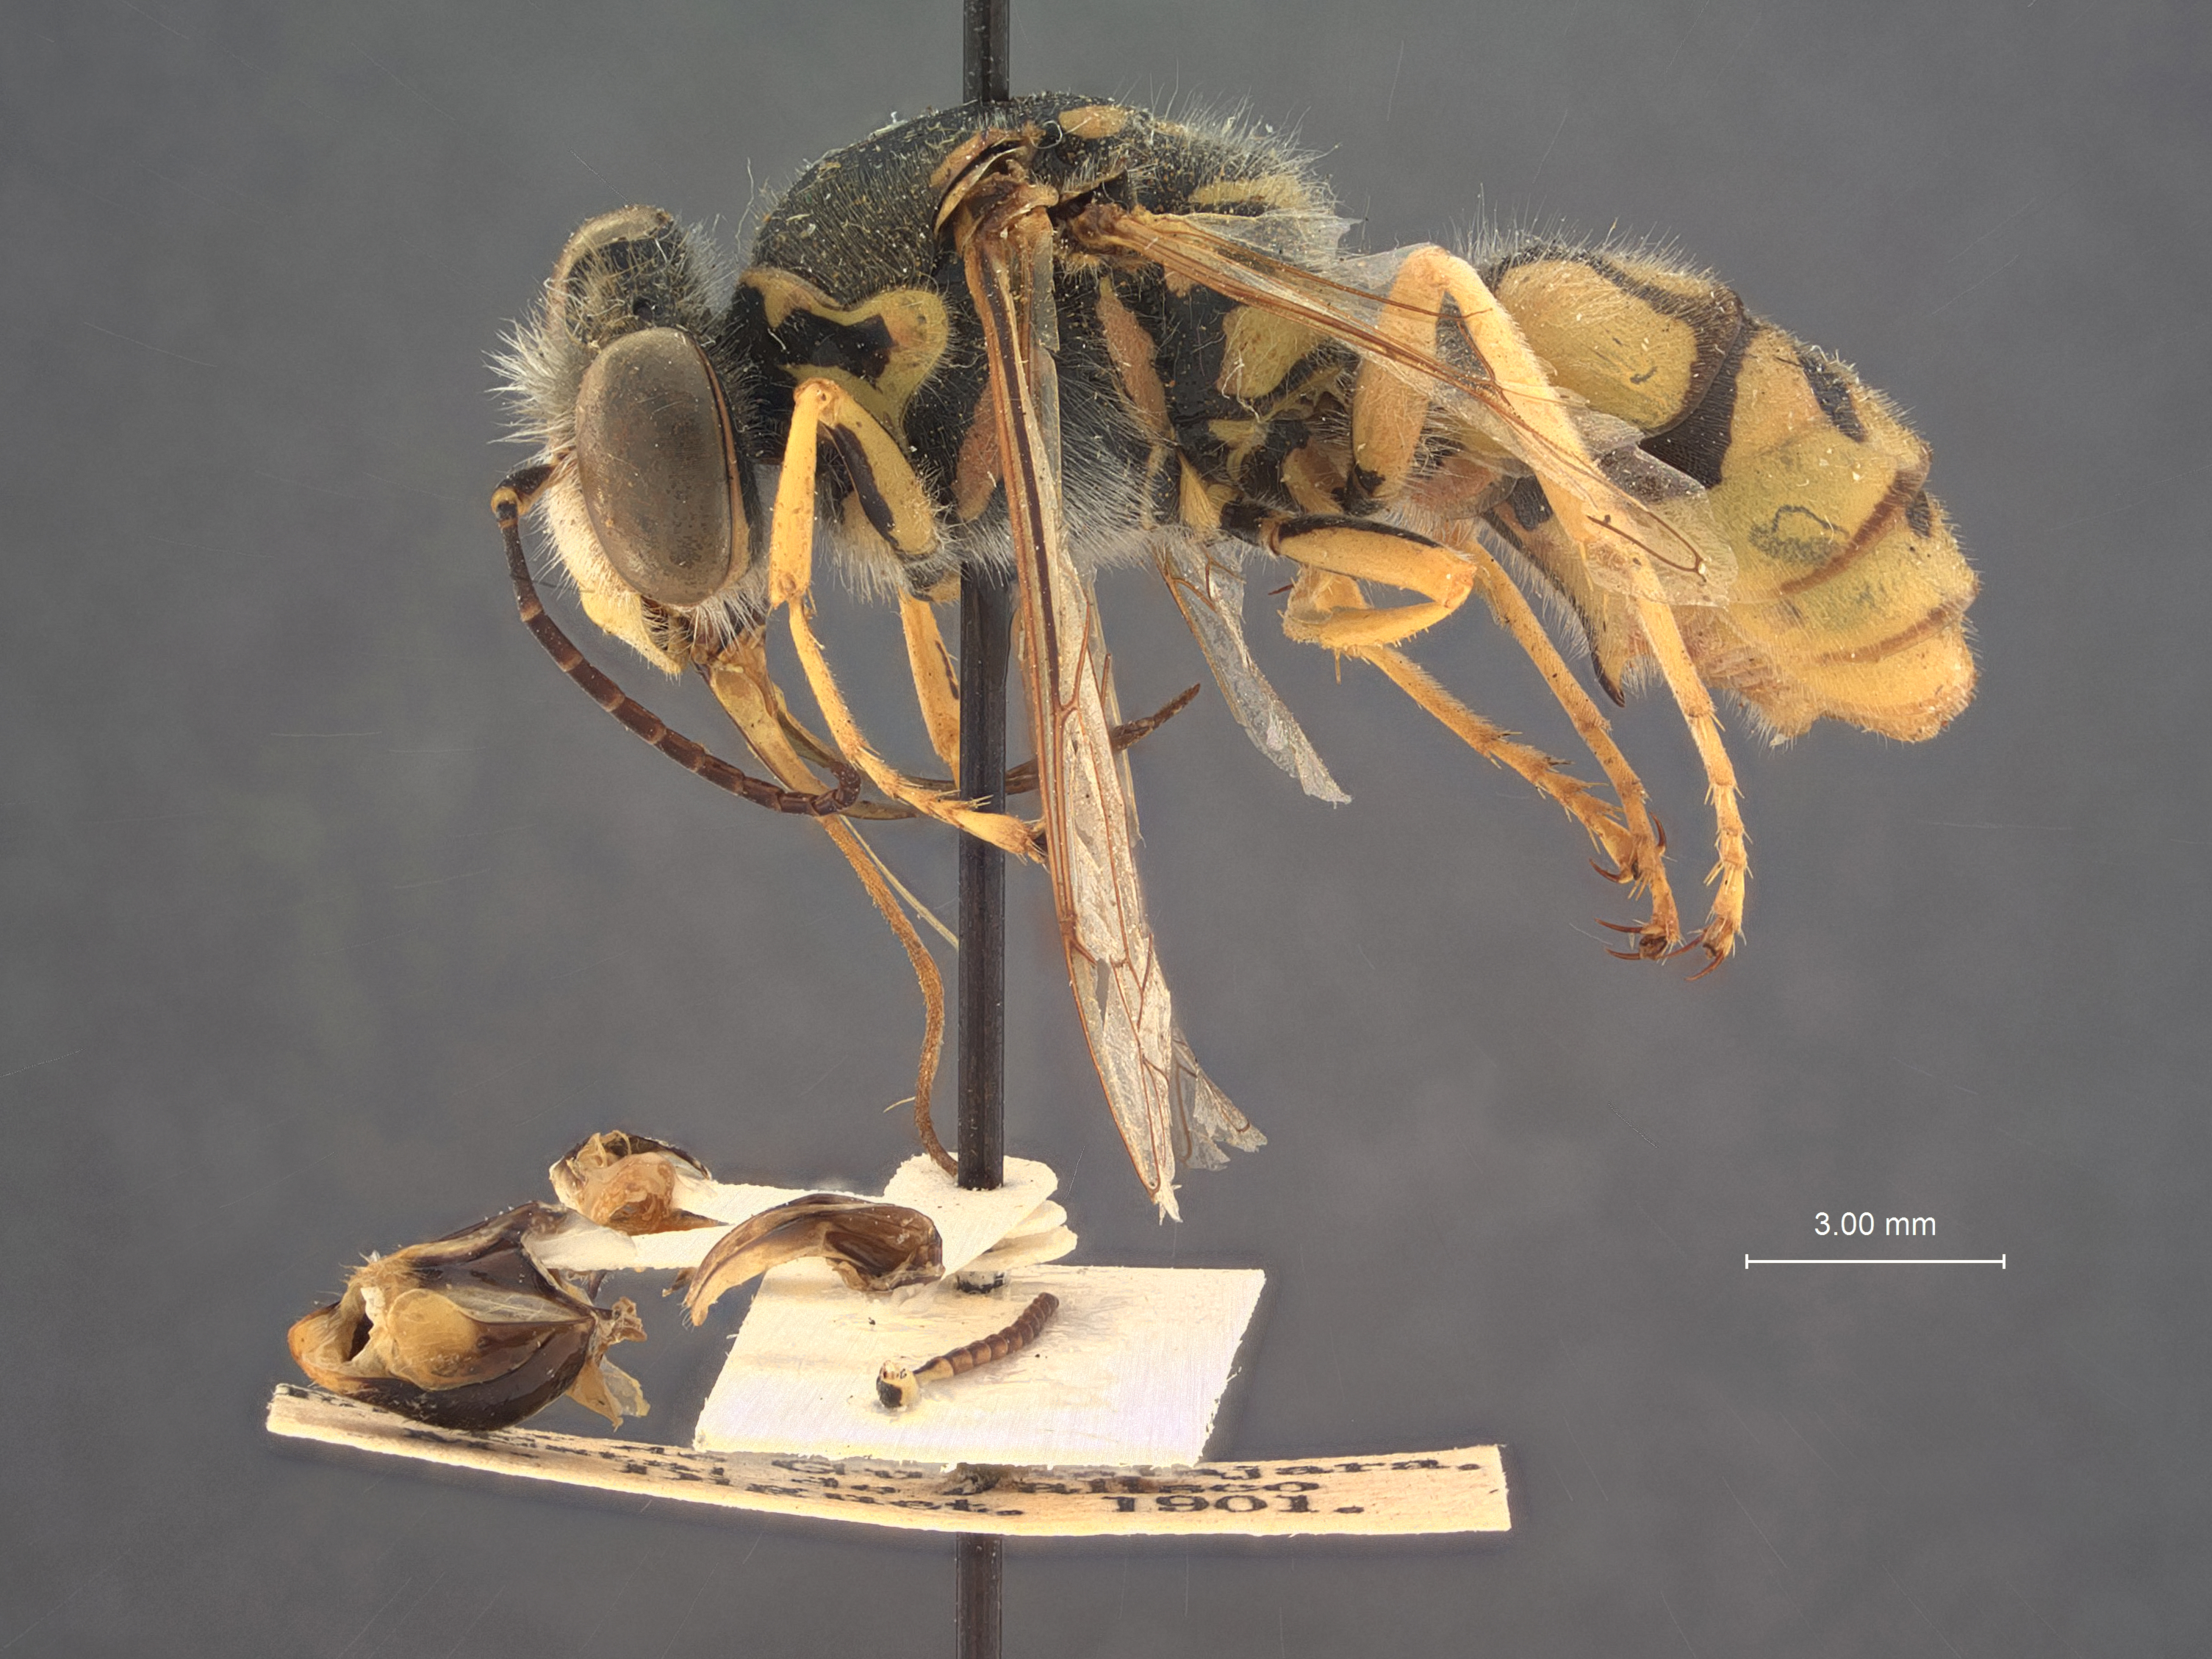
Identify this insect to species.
Steniolia mexicana
